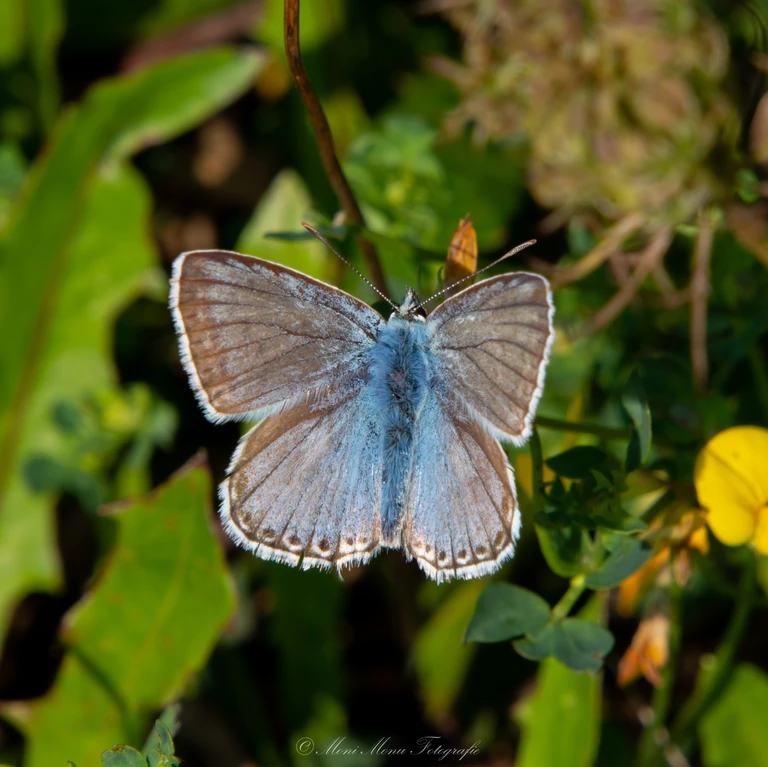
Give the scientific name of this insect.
Lysandra coridon
